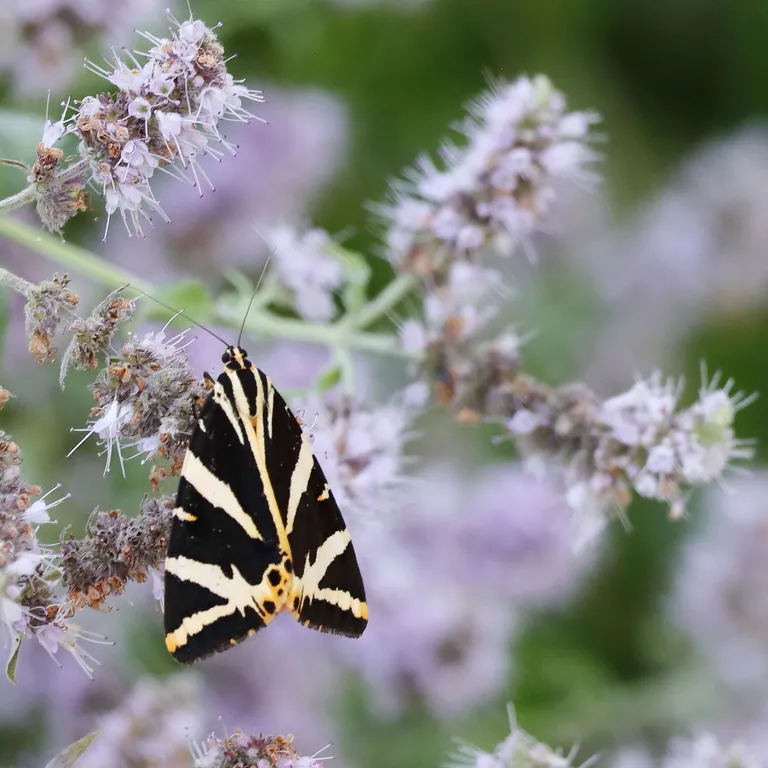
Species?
Euplagia quadripunctaria
